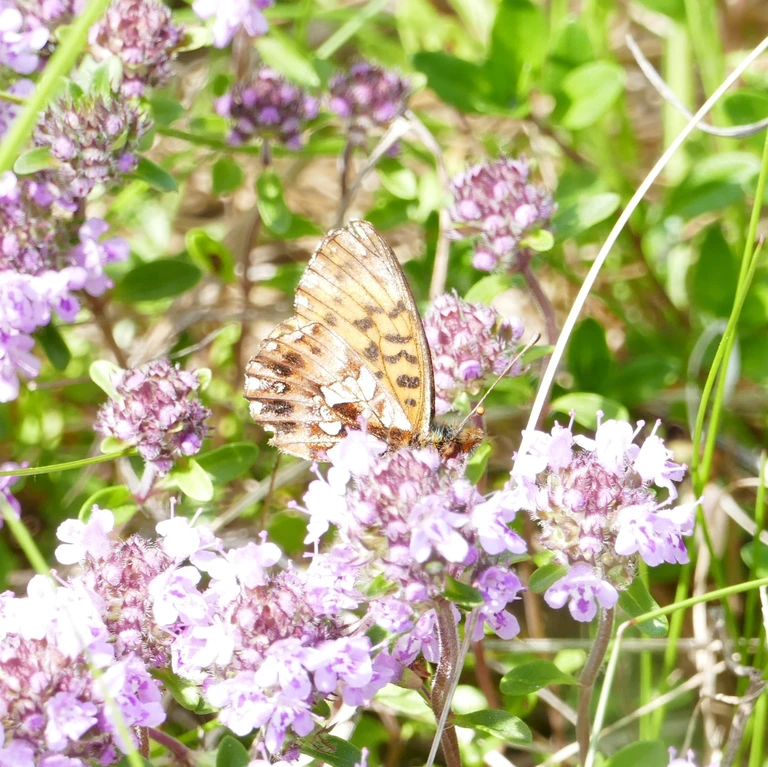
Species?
Boloria dia
